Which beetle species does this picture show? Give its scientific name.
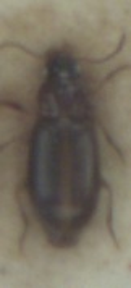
Bradycellus ruficollis
